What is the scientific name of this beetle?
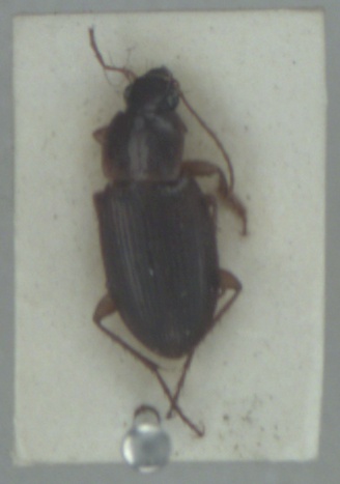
Calathus mollis
